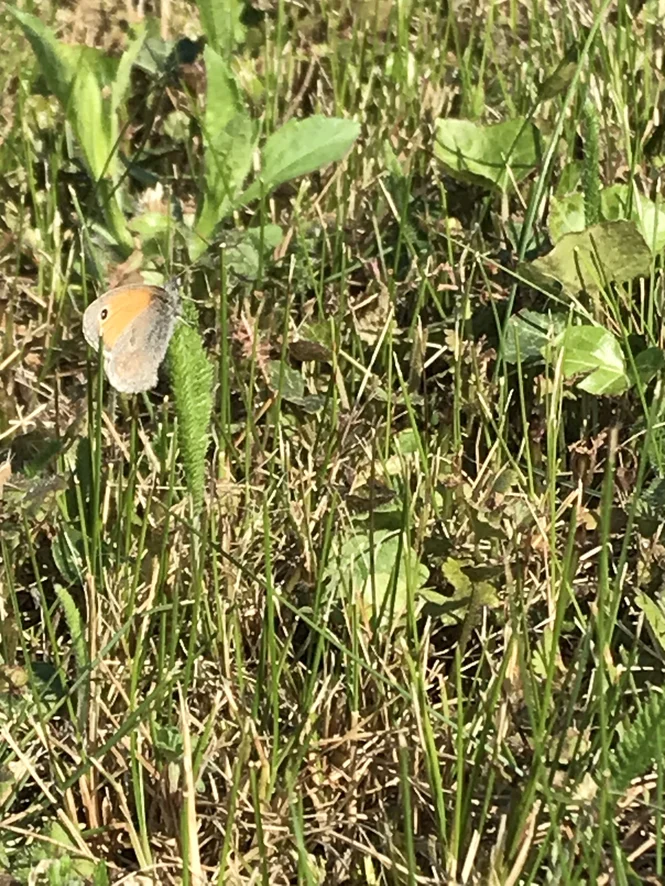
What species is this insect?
Coenonympha pamphilus
